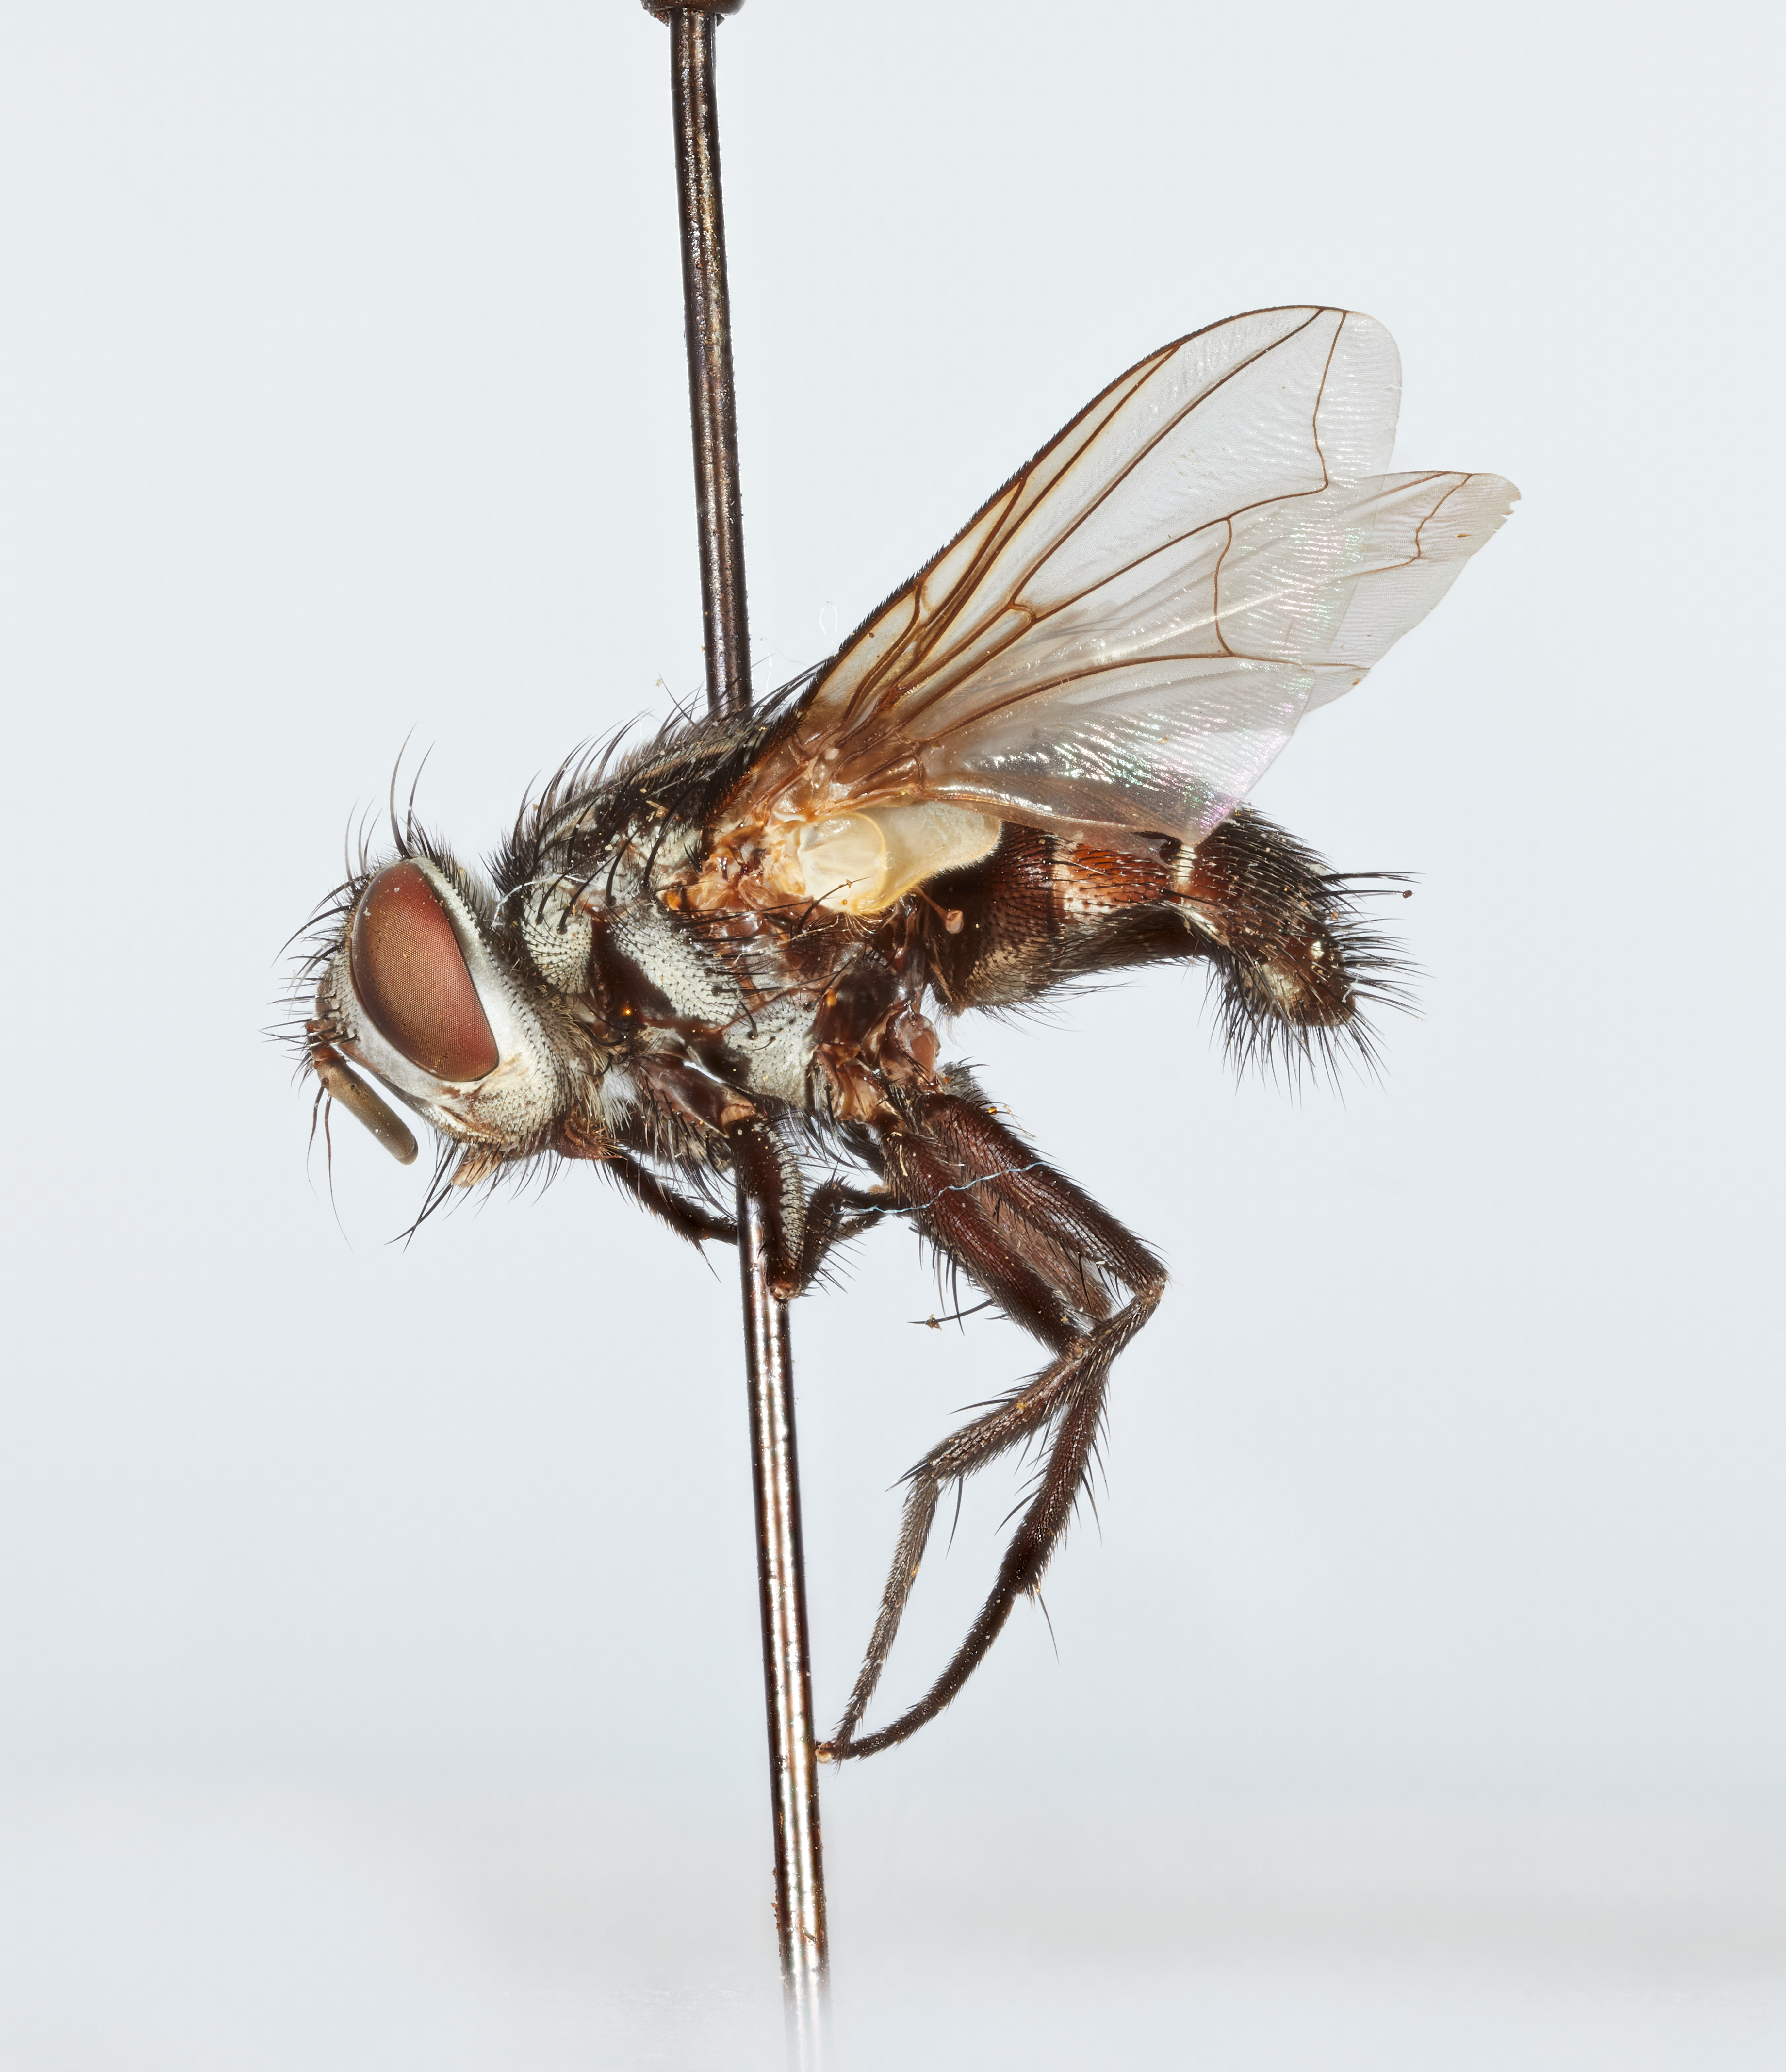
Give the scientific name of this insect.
Gymnosturmia andina
